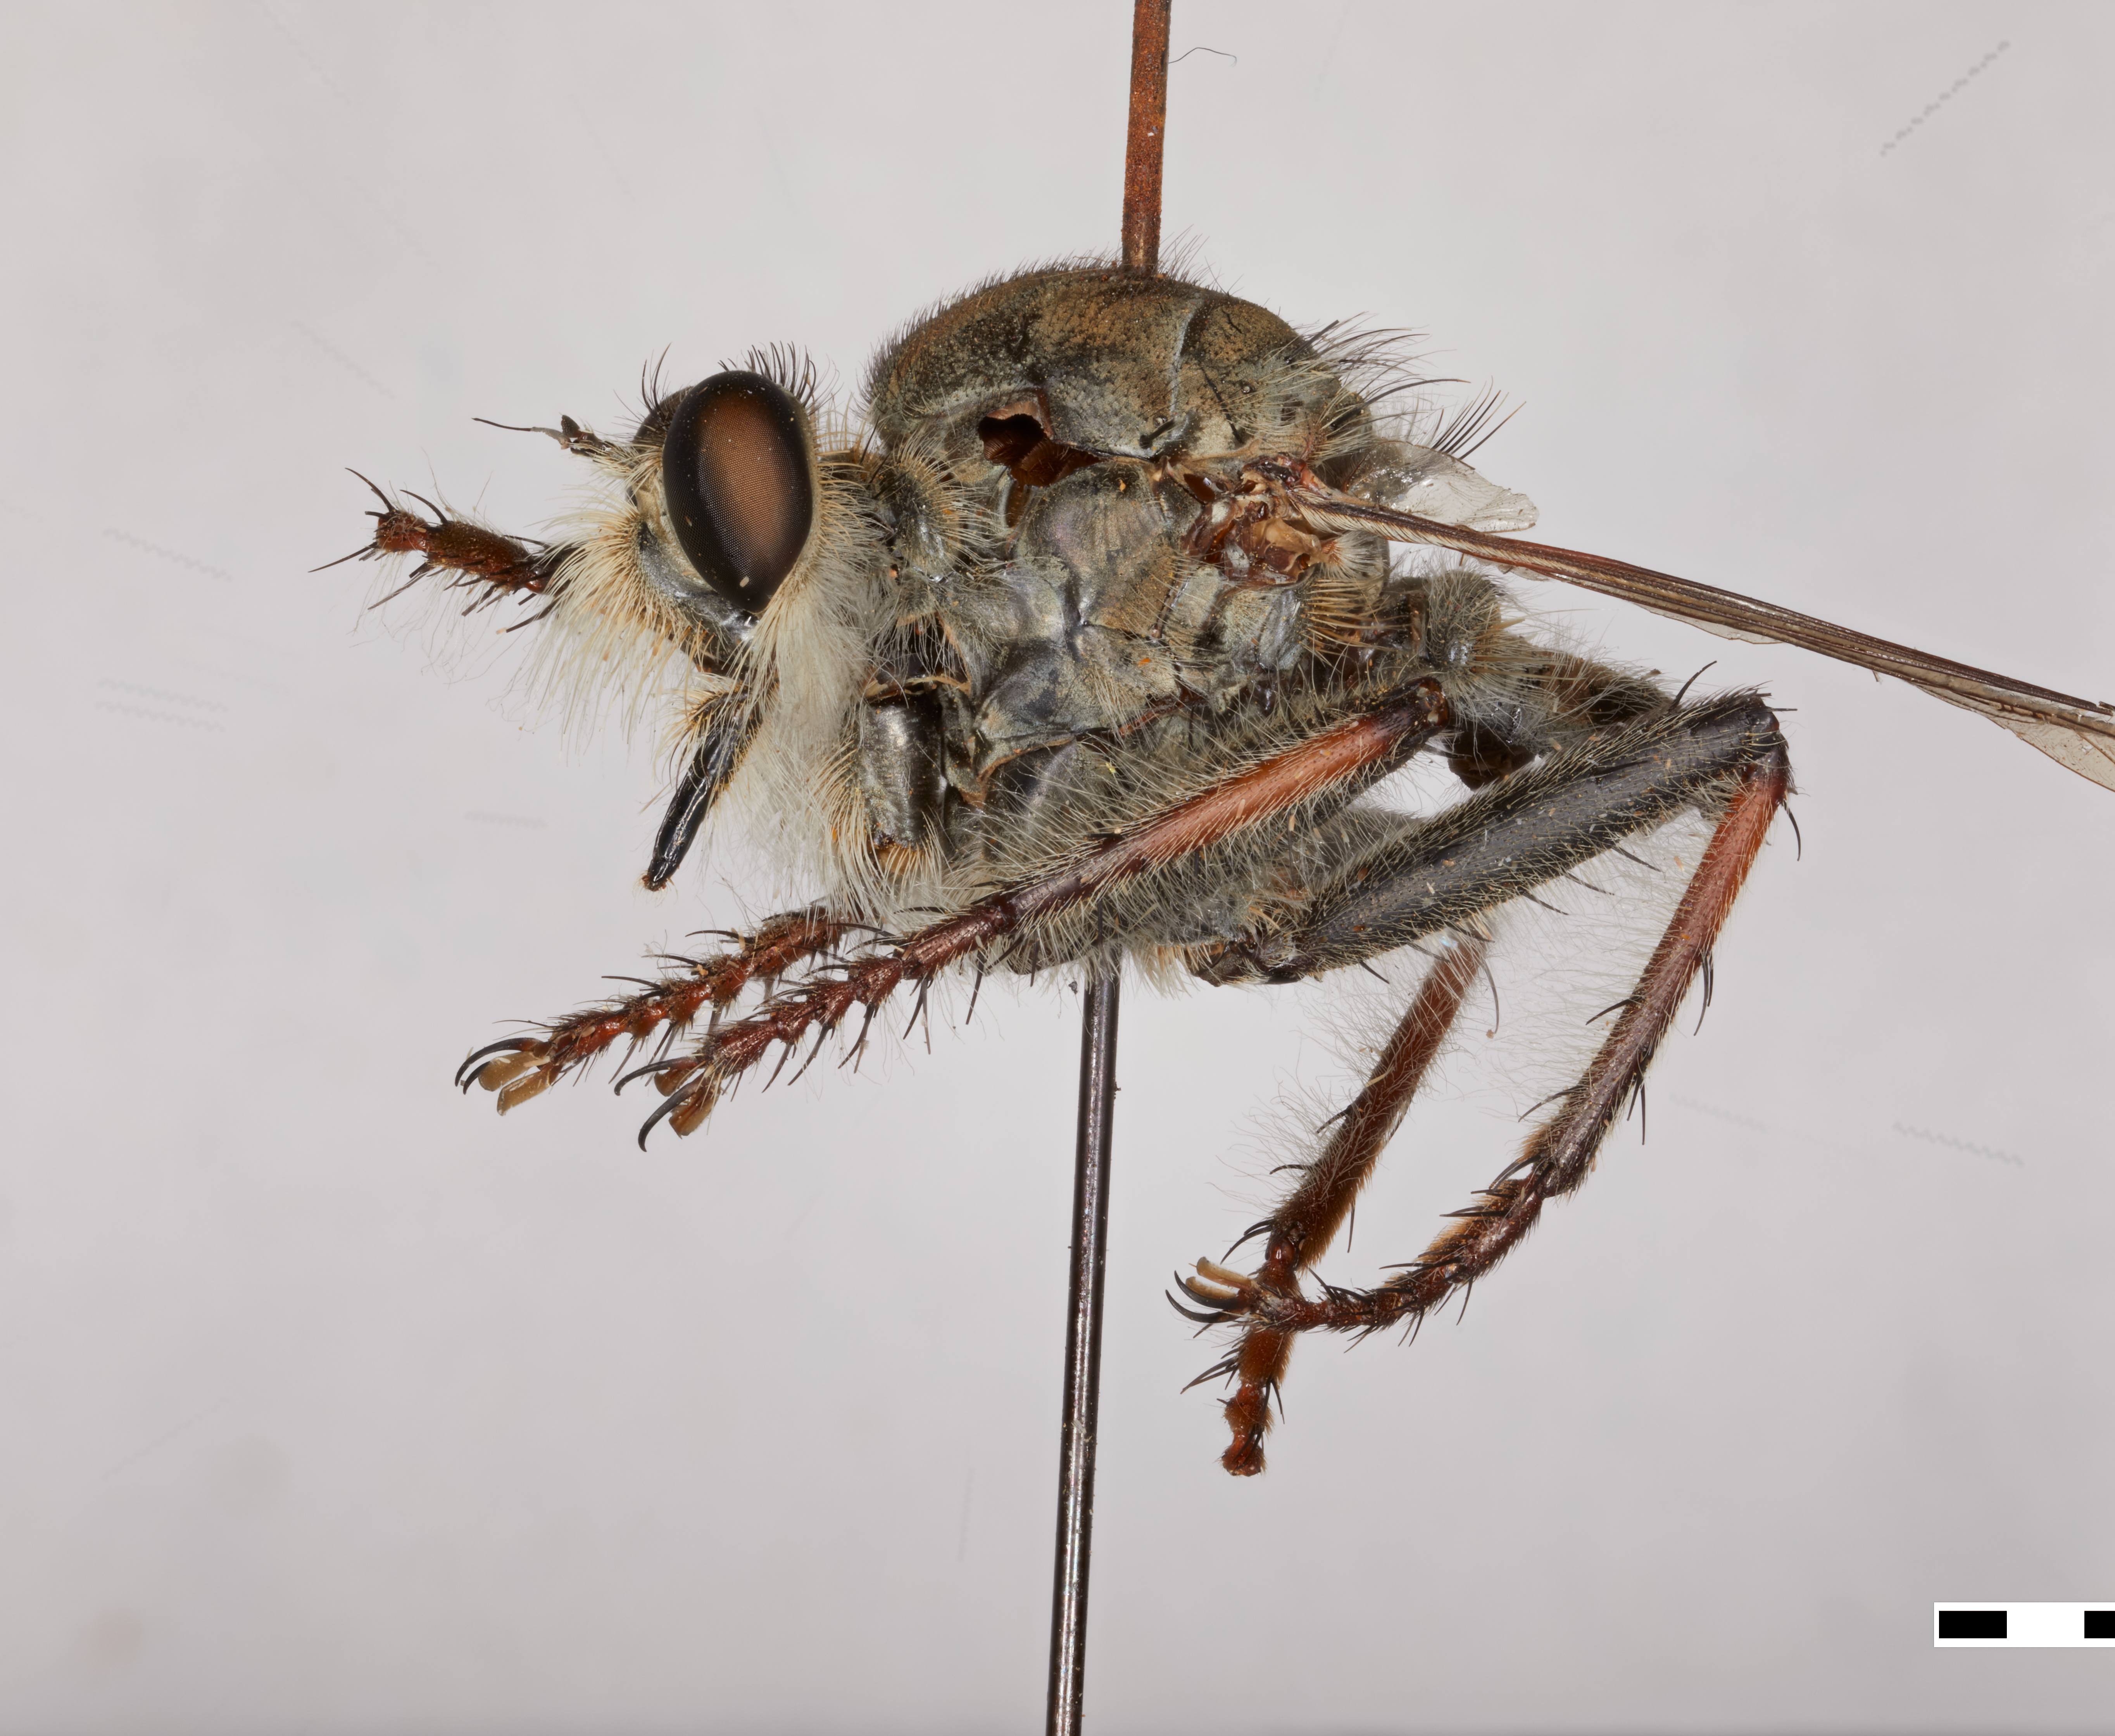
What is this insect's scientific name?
Erax californica
